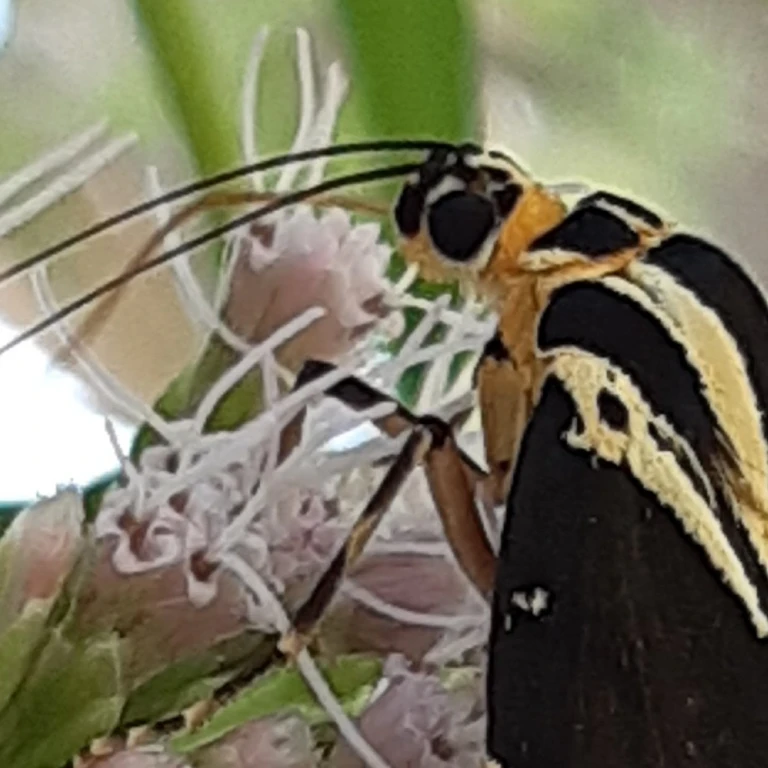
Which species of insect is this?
Euplagia quadripunctaria
